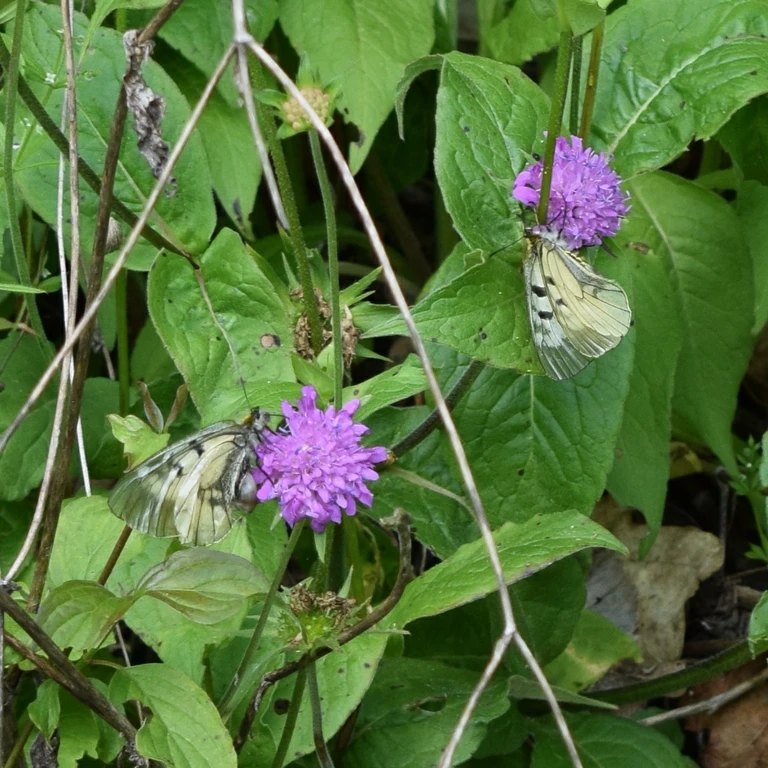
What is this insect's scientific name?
Parnassius mnemosyne
